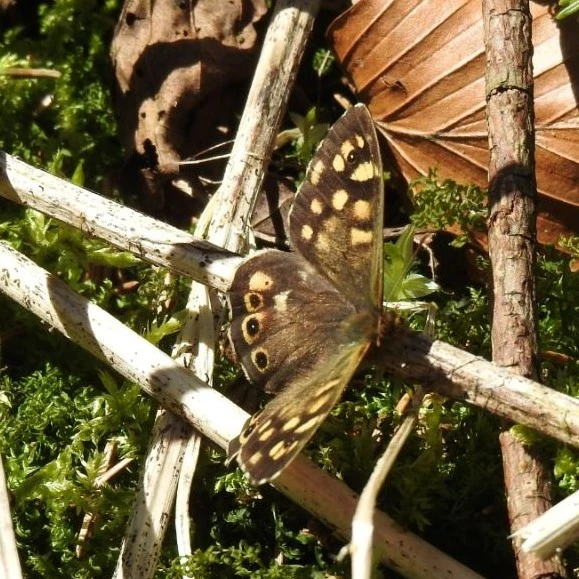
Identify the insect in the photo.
Pararge aegeria
